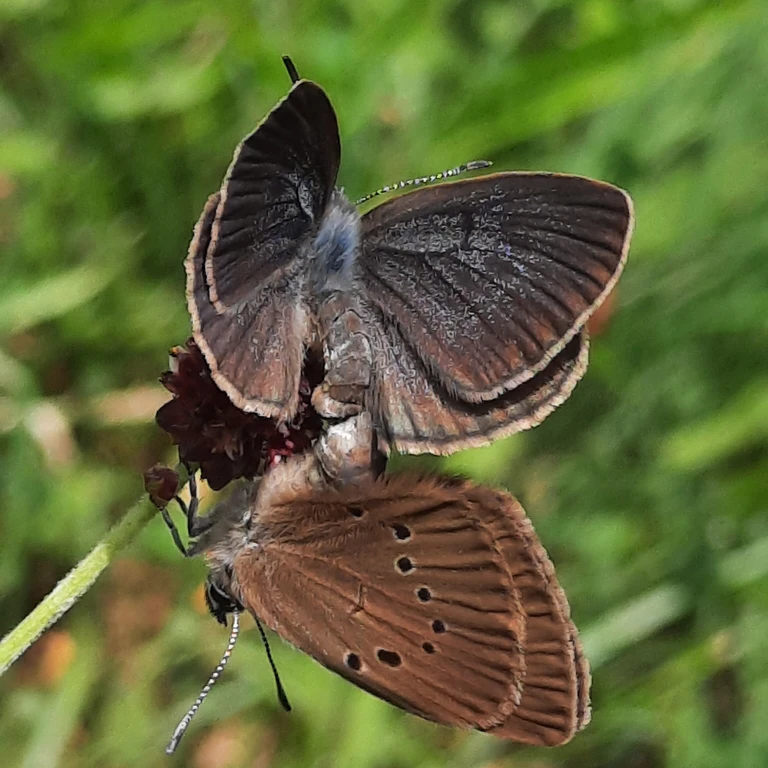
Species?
Phengaris nausithous (also Maculinea nausithous)
